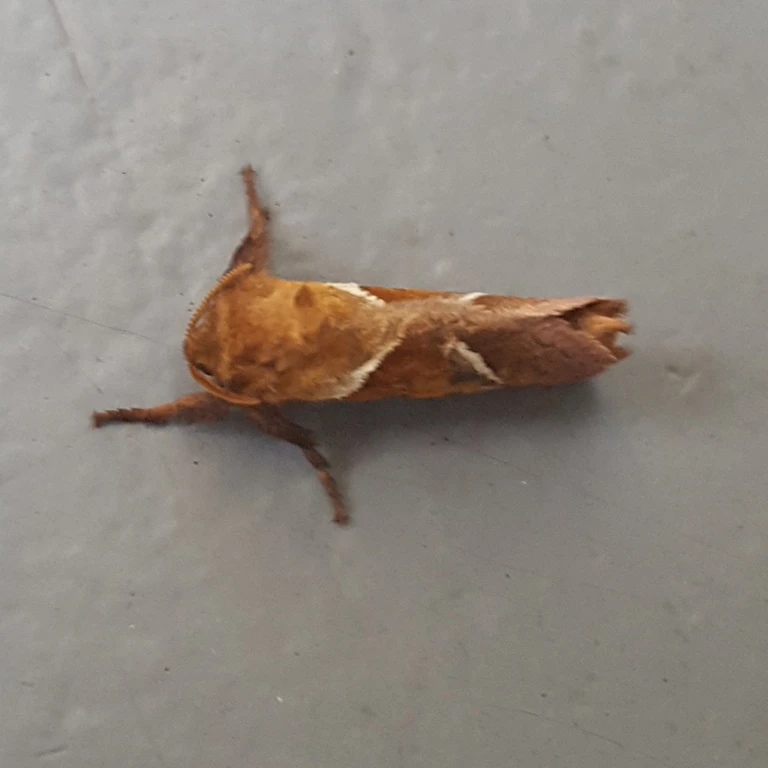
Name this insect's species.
Triodia sylvina
